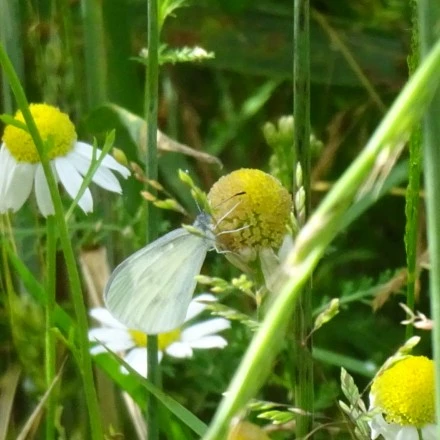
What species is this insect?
Leptidea sinapis/juvernica
